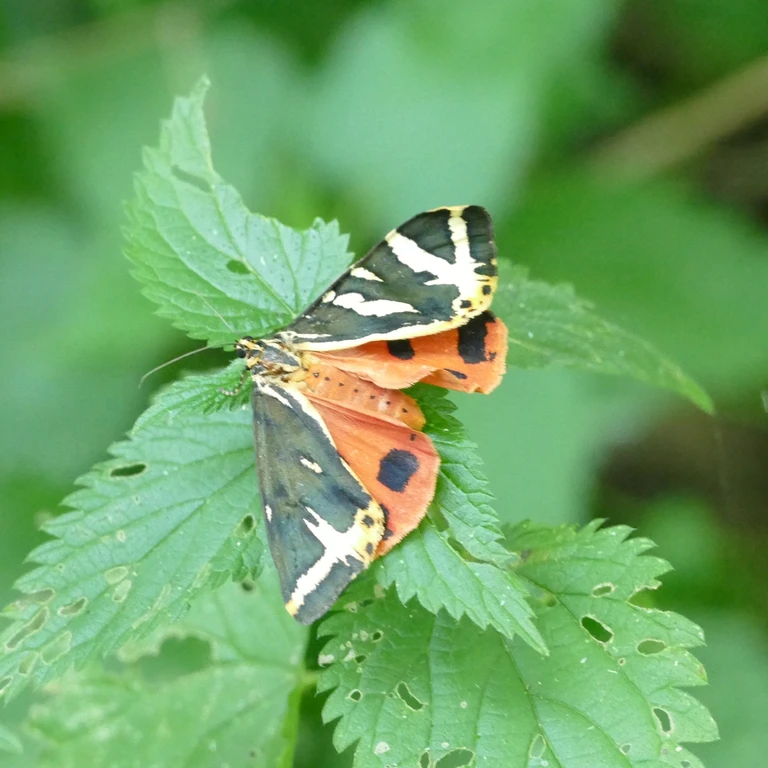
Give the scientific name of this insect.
Euplagia quadripunctaria
